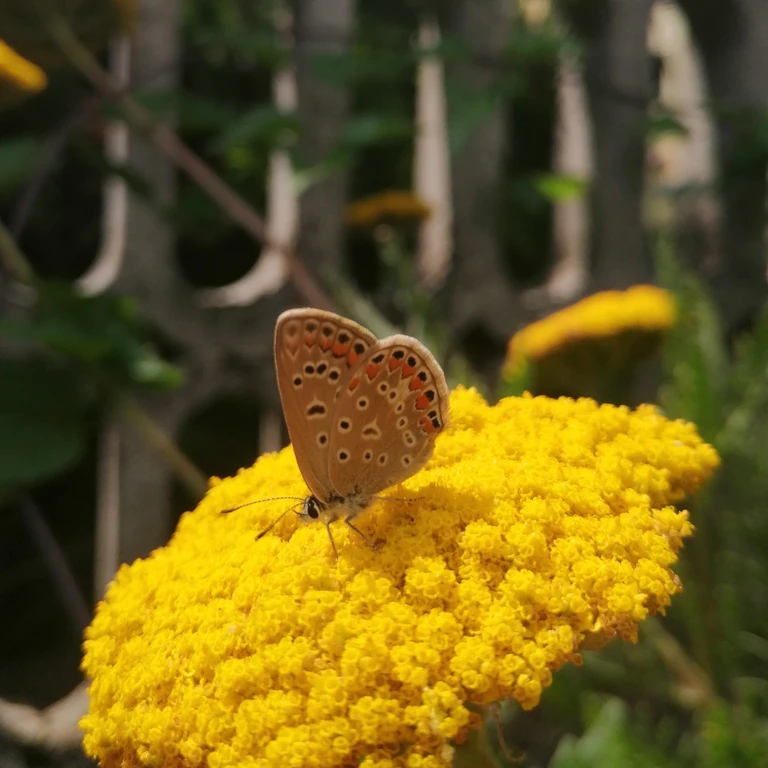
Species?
Polyommatus icarus
